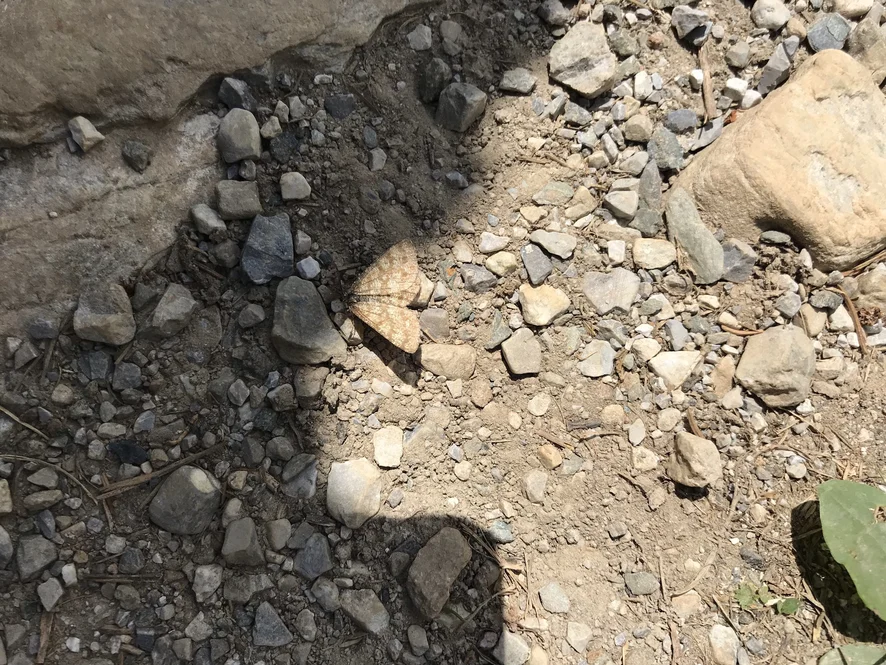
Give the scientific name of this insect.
Ematurga atomaria
